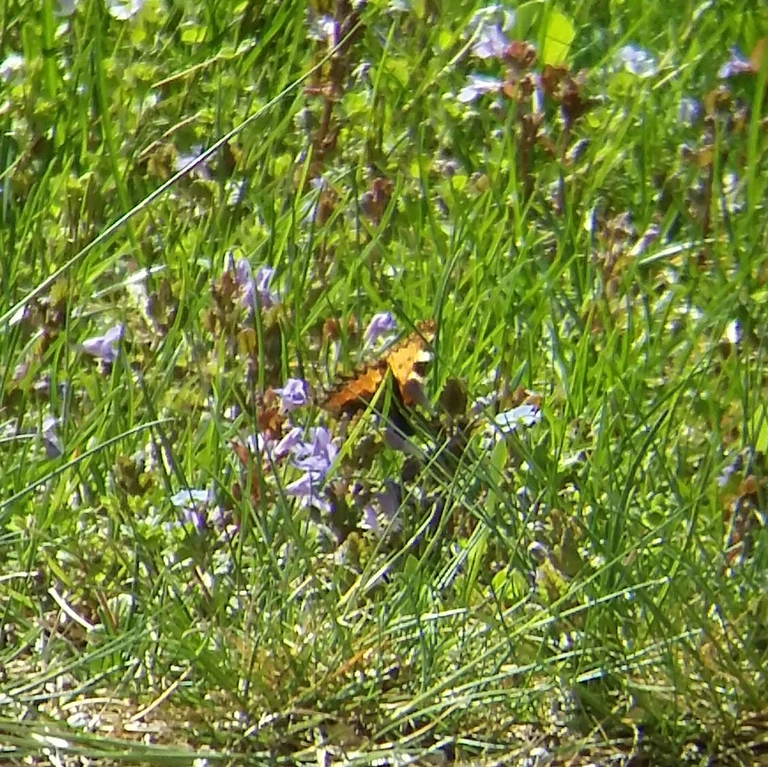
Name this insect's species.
Aglais urticae
